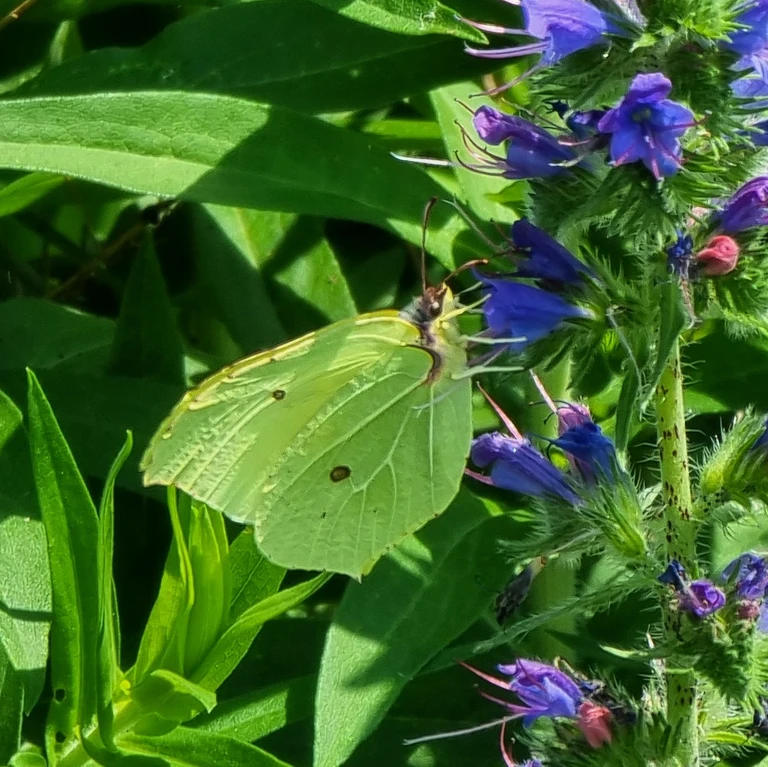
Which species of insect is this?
Gonepteryx rhamni
